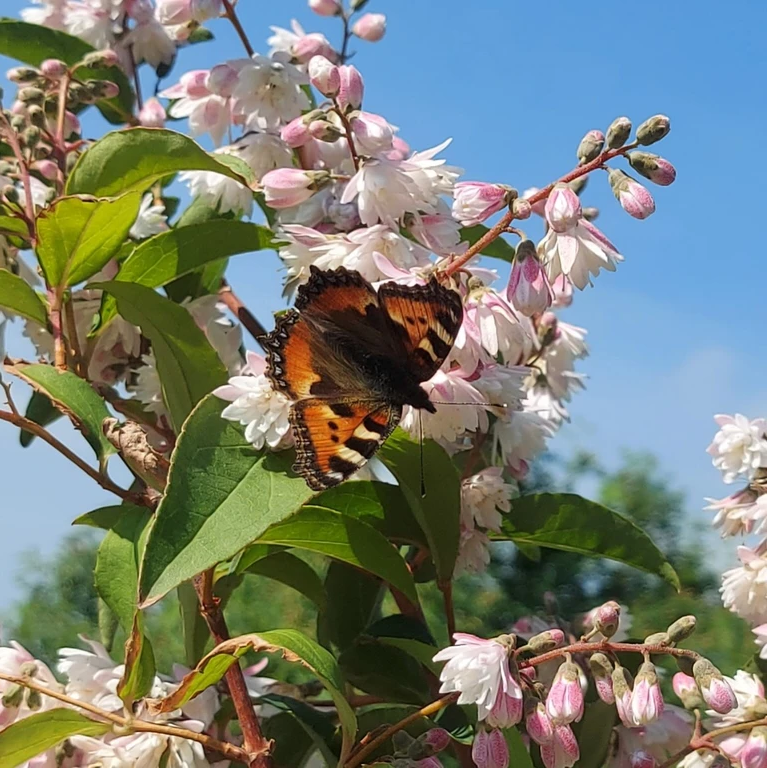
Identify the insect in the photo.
Aglais urticae
